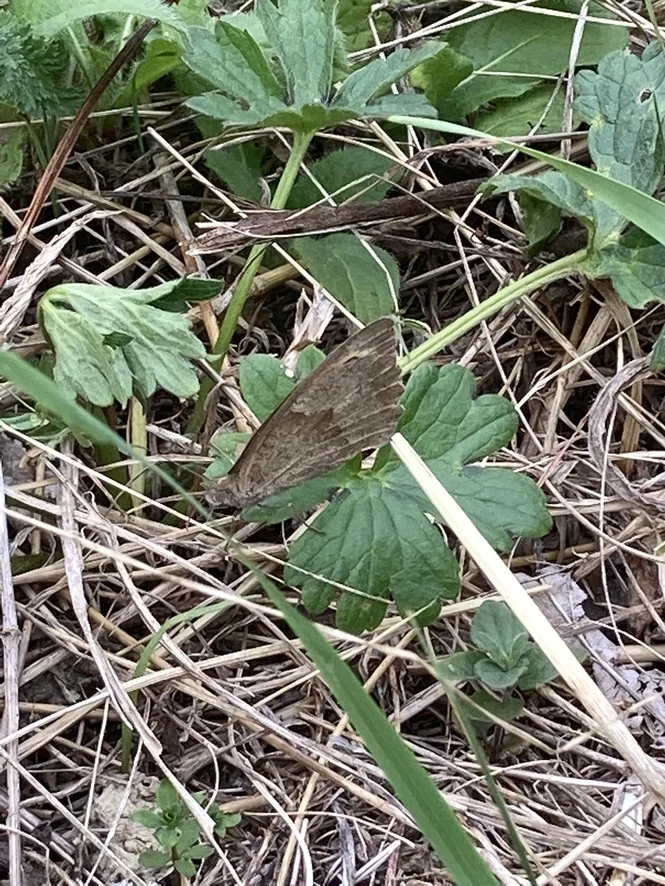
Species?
Maniola jurtina
